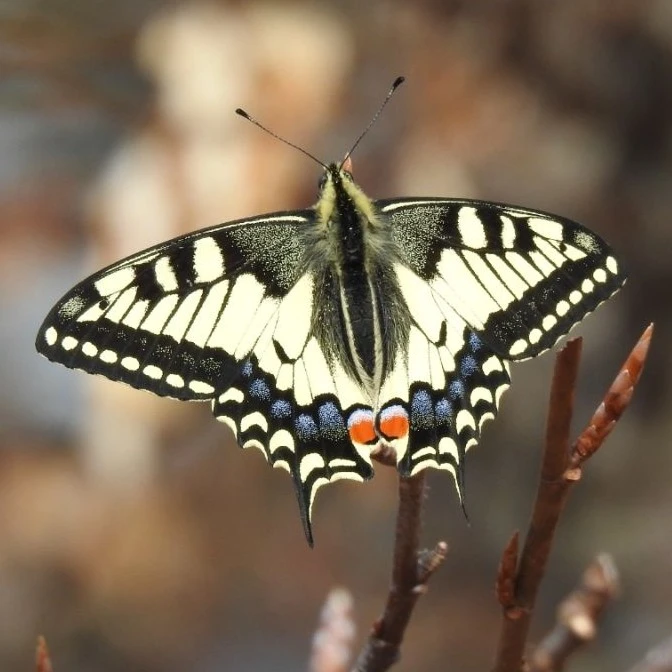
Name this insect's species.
Papilio machaon
